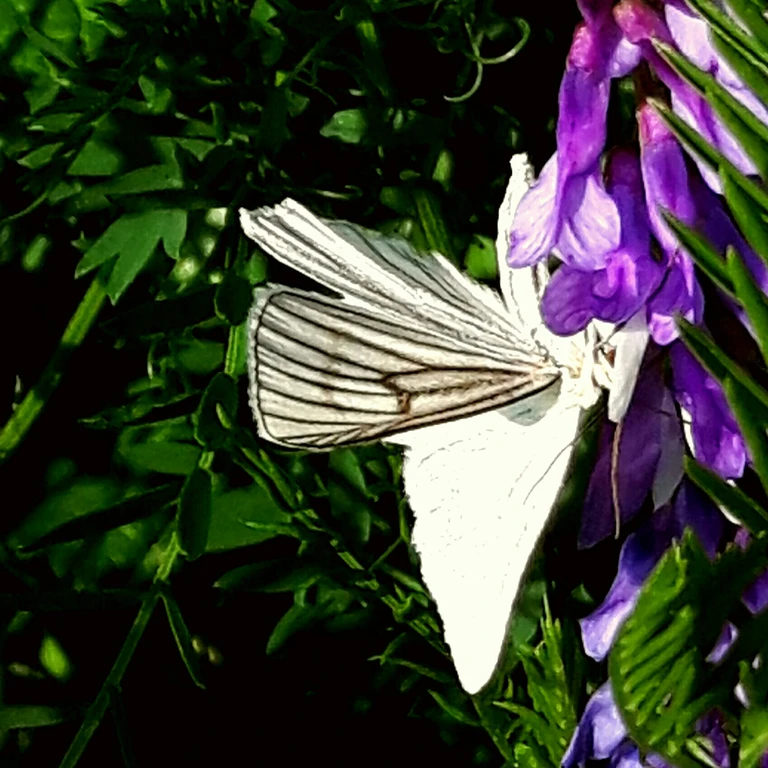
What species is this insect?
Siona lineata
